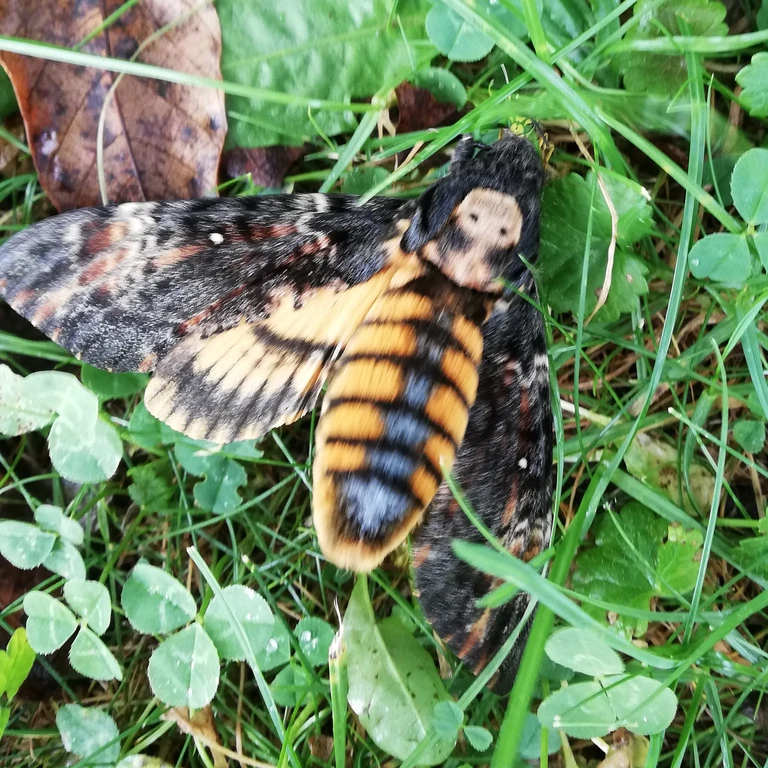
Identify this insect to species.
Acherontia atropos
